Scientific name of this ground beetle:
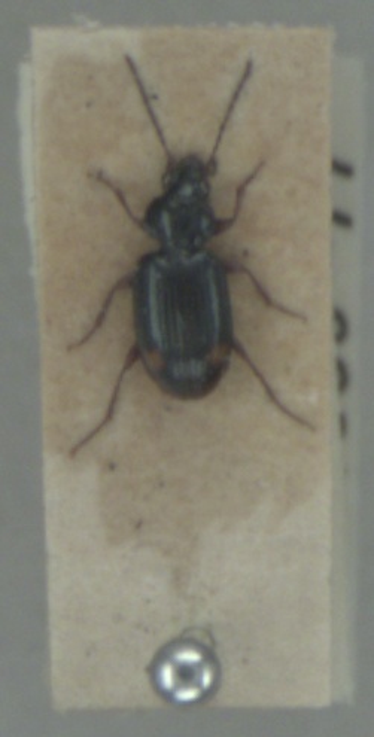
Ocys quinquestriatus
